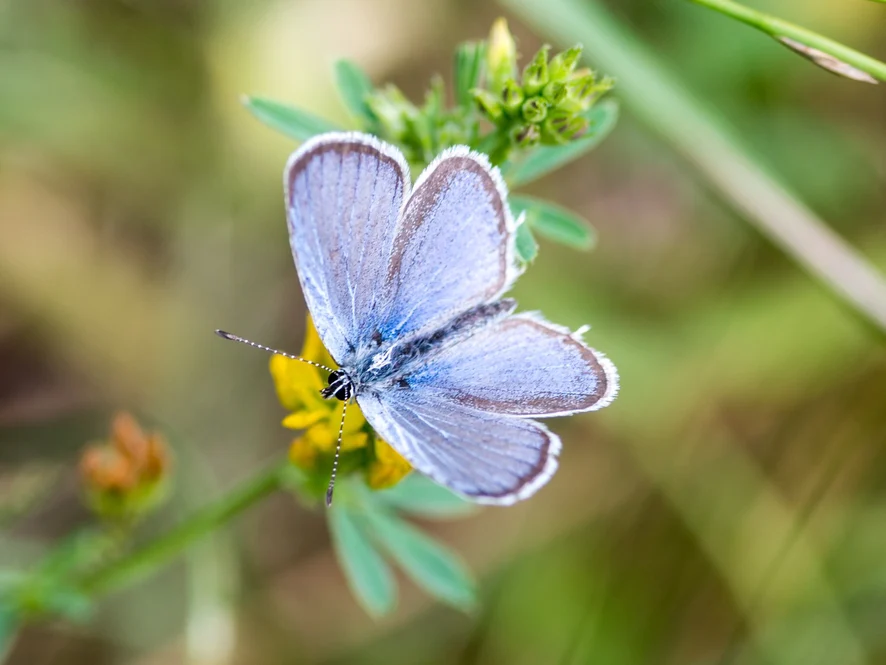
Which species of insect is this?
Cupido decolorata (also Elkalyce decolorata)
